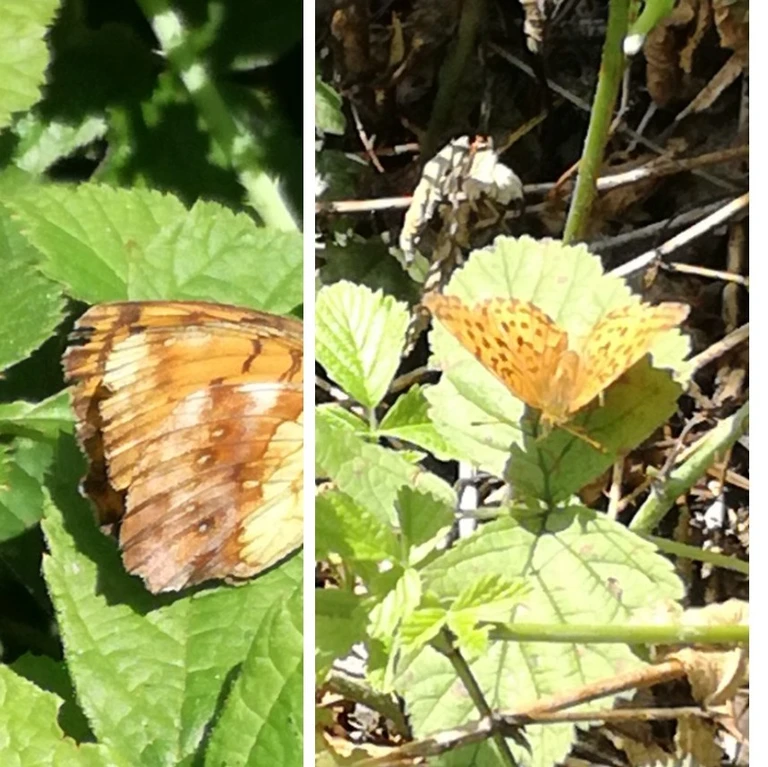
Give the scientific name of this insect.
Brenthis daphne
